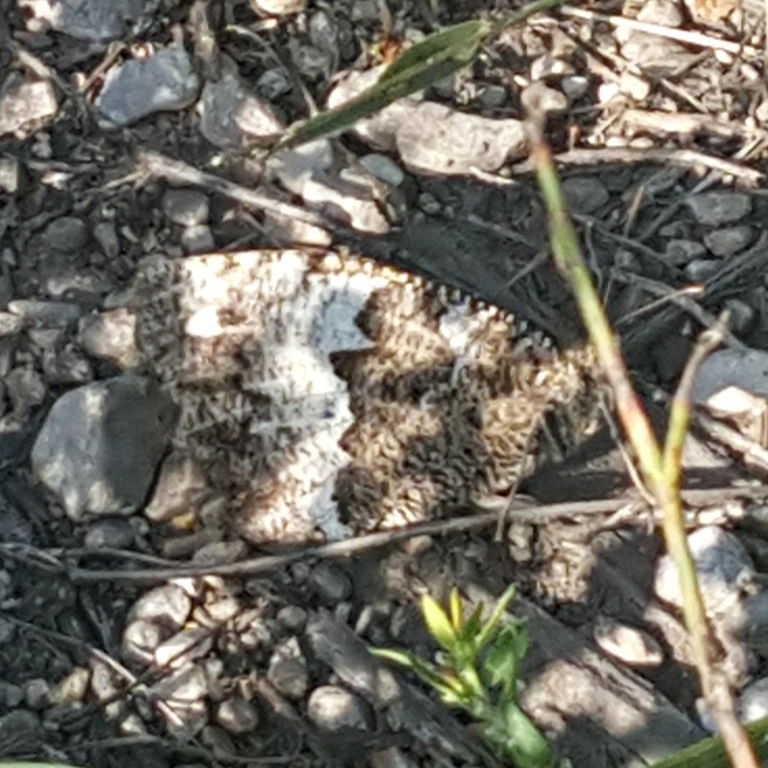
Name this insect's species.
Brintesia circe
